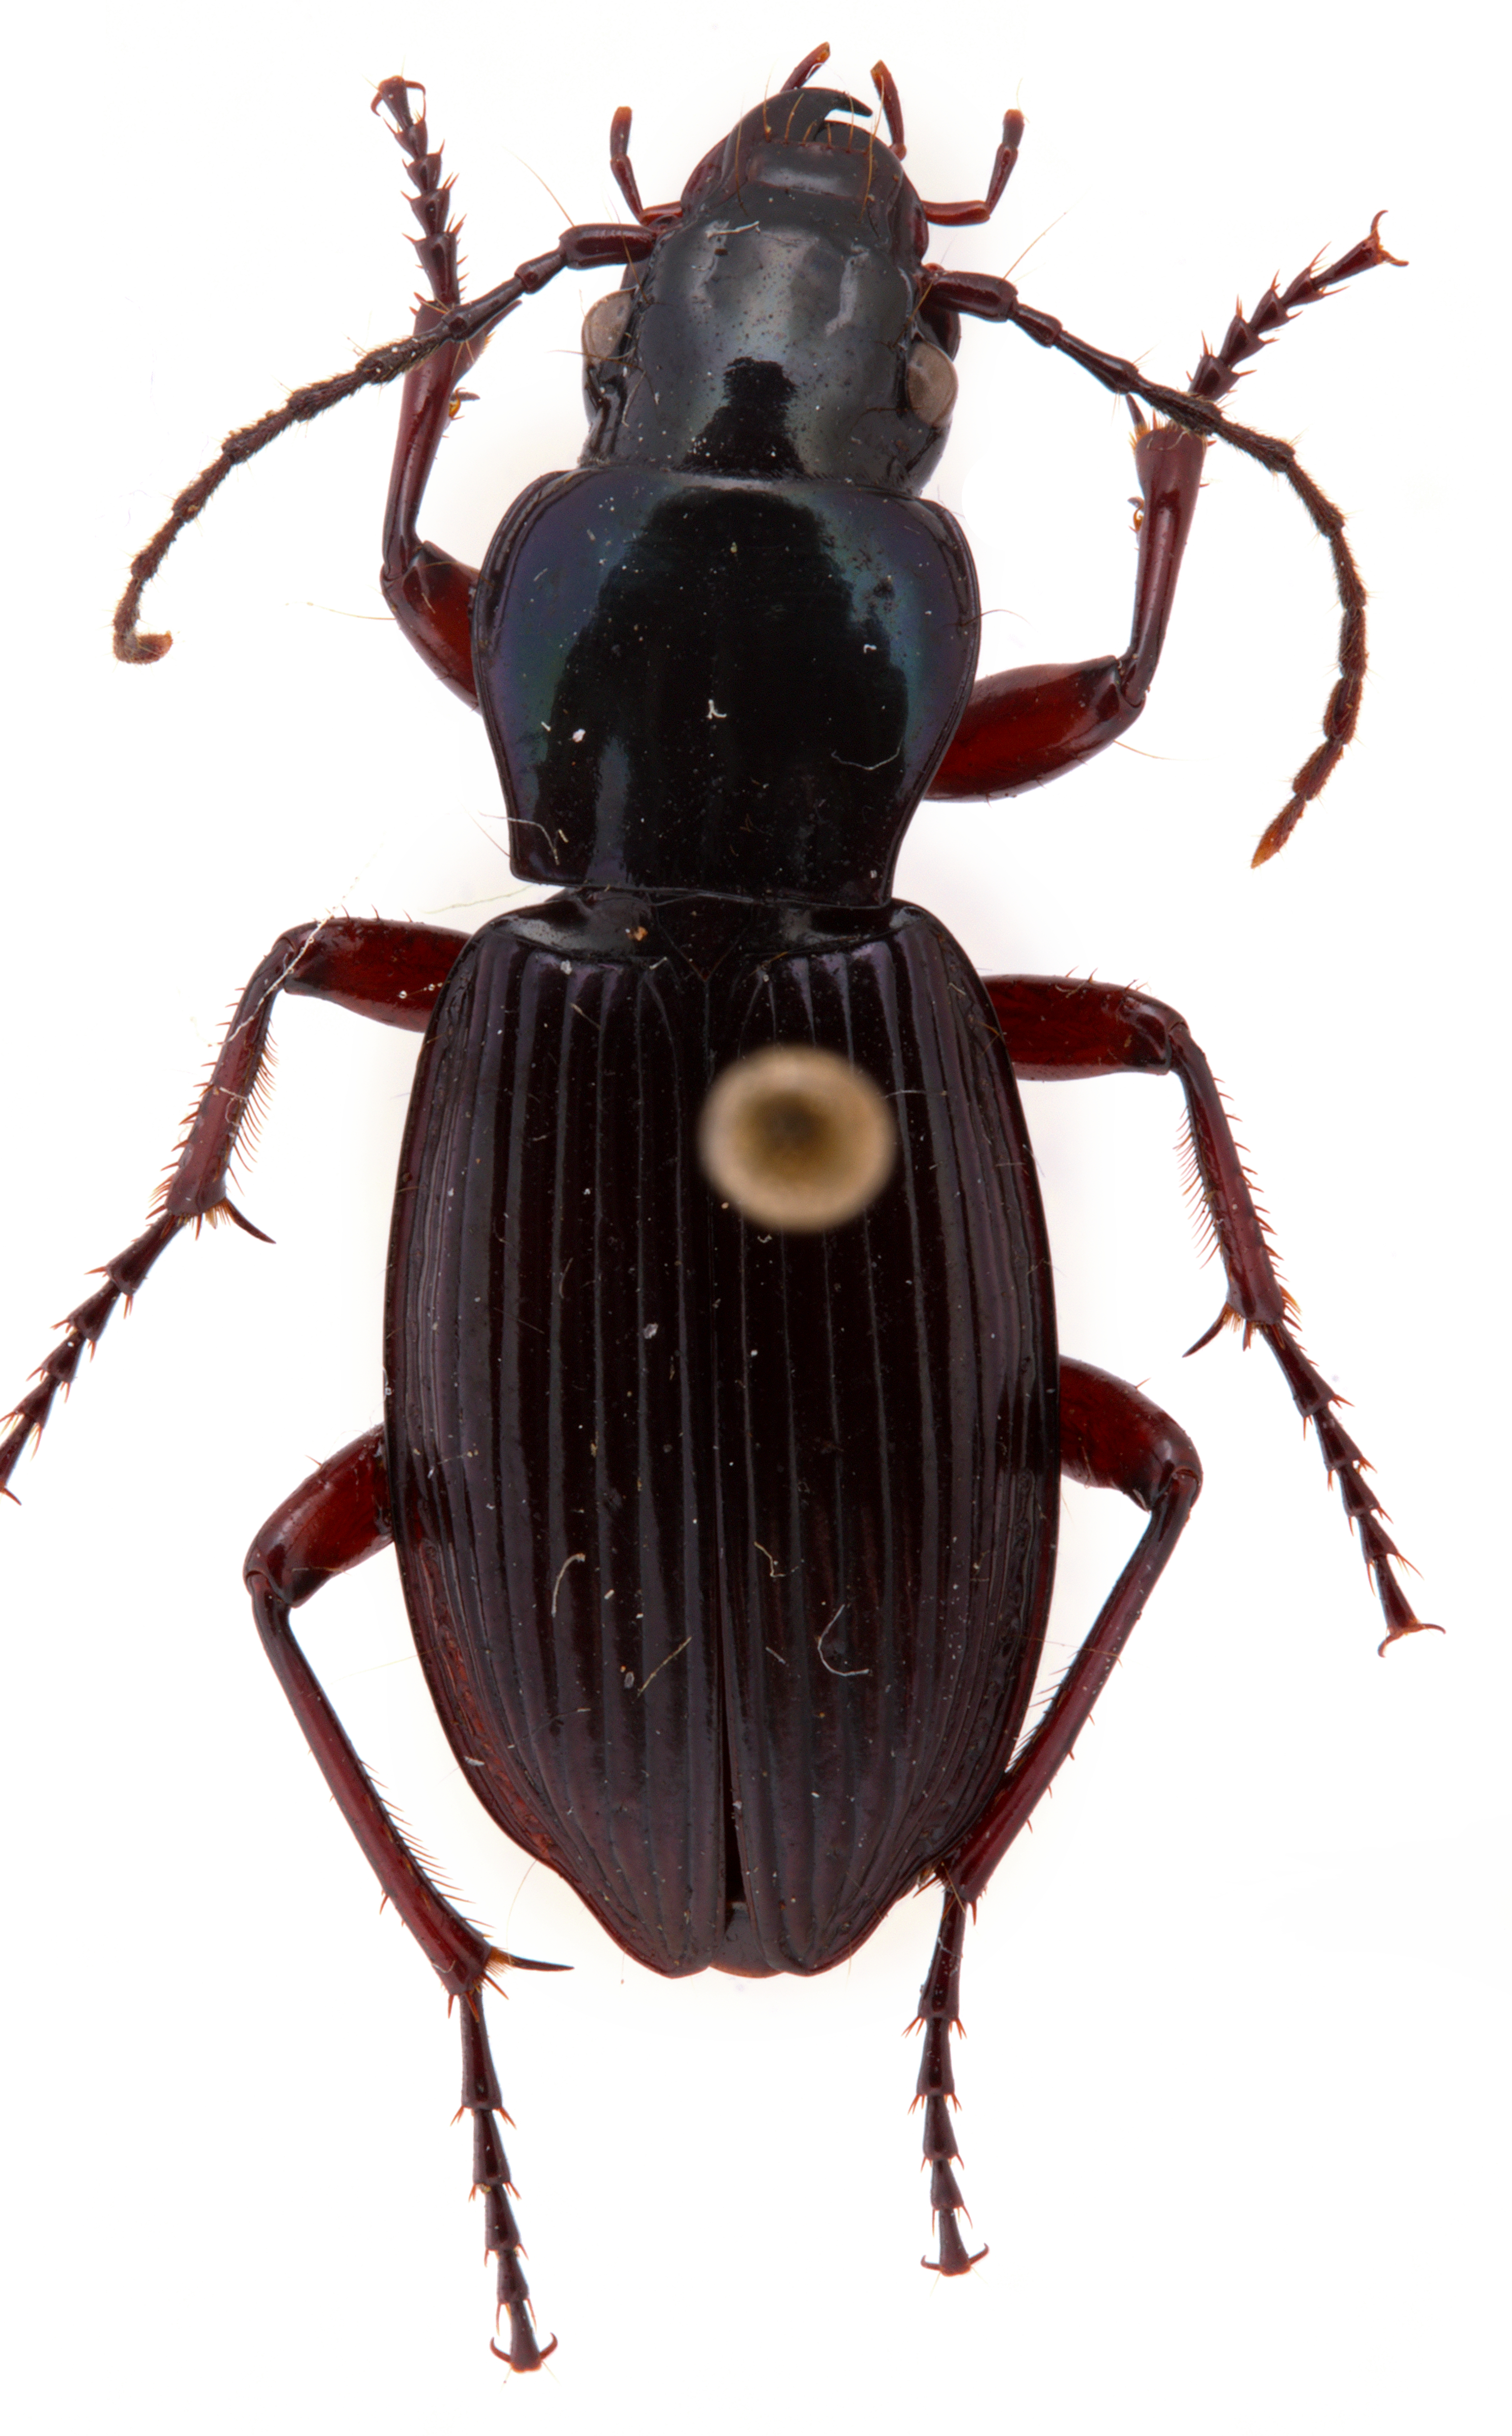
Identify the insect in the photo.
Notonomus peronii
